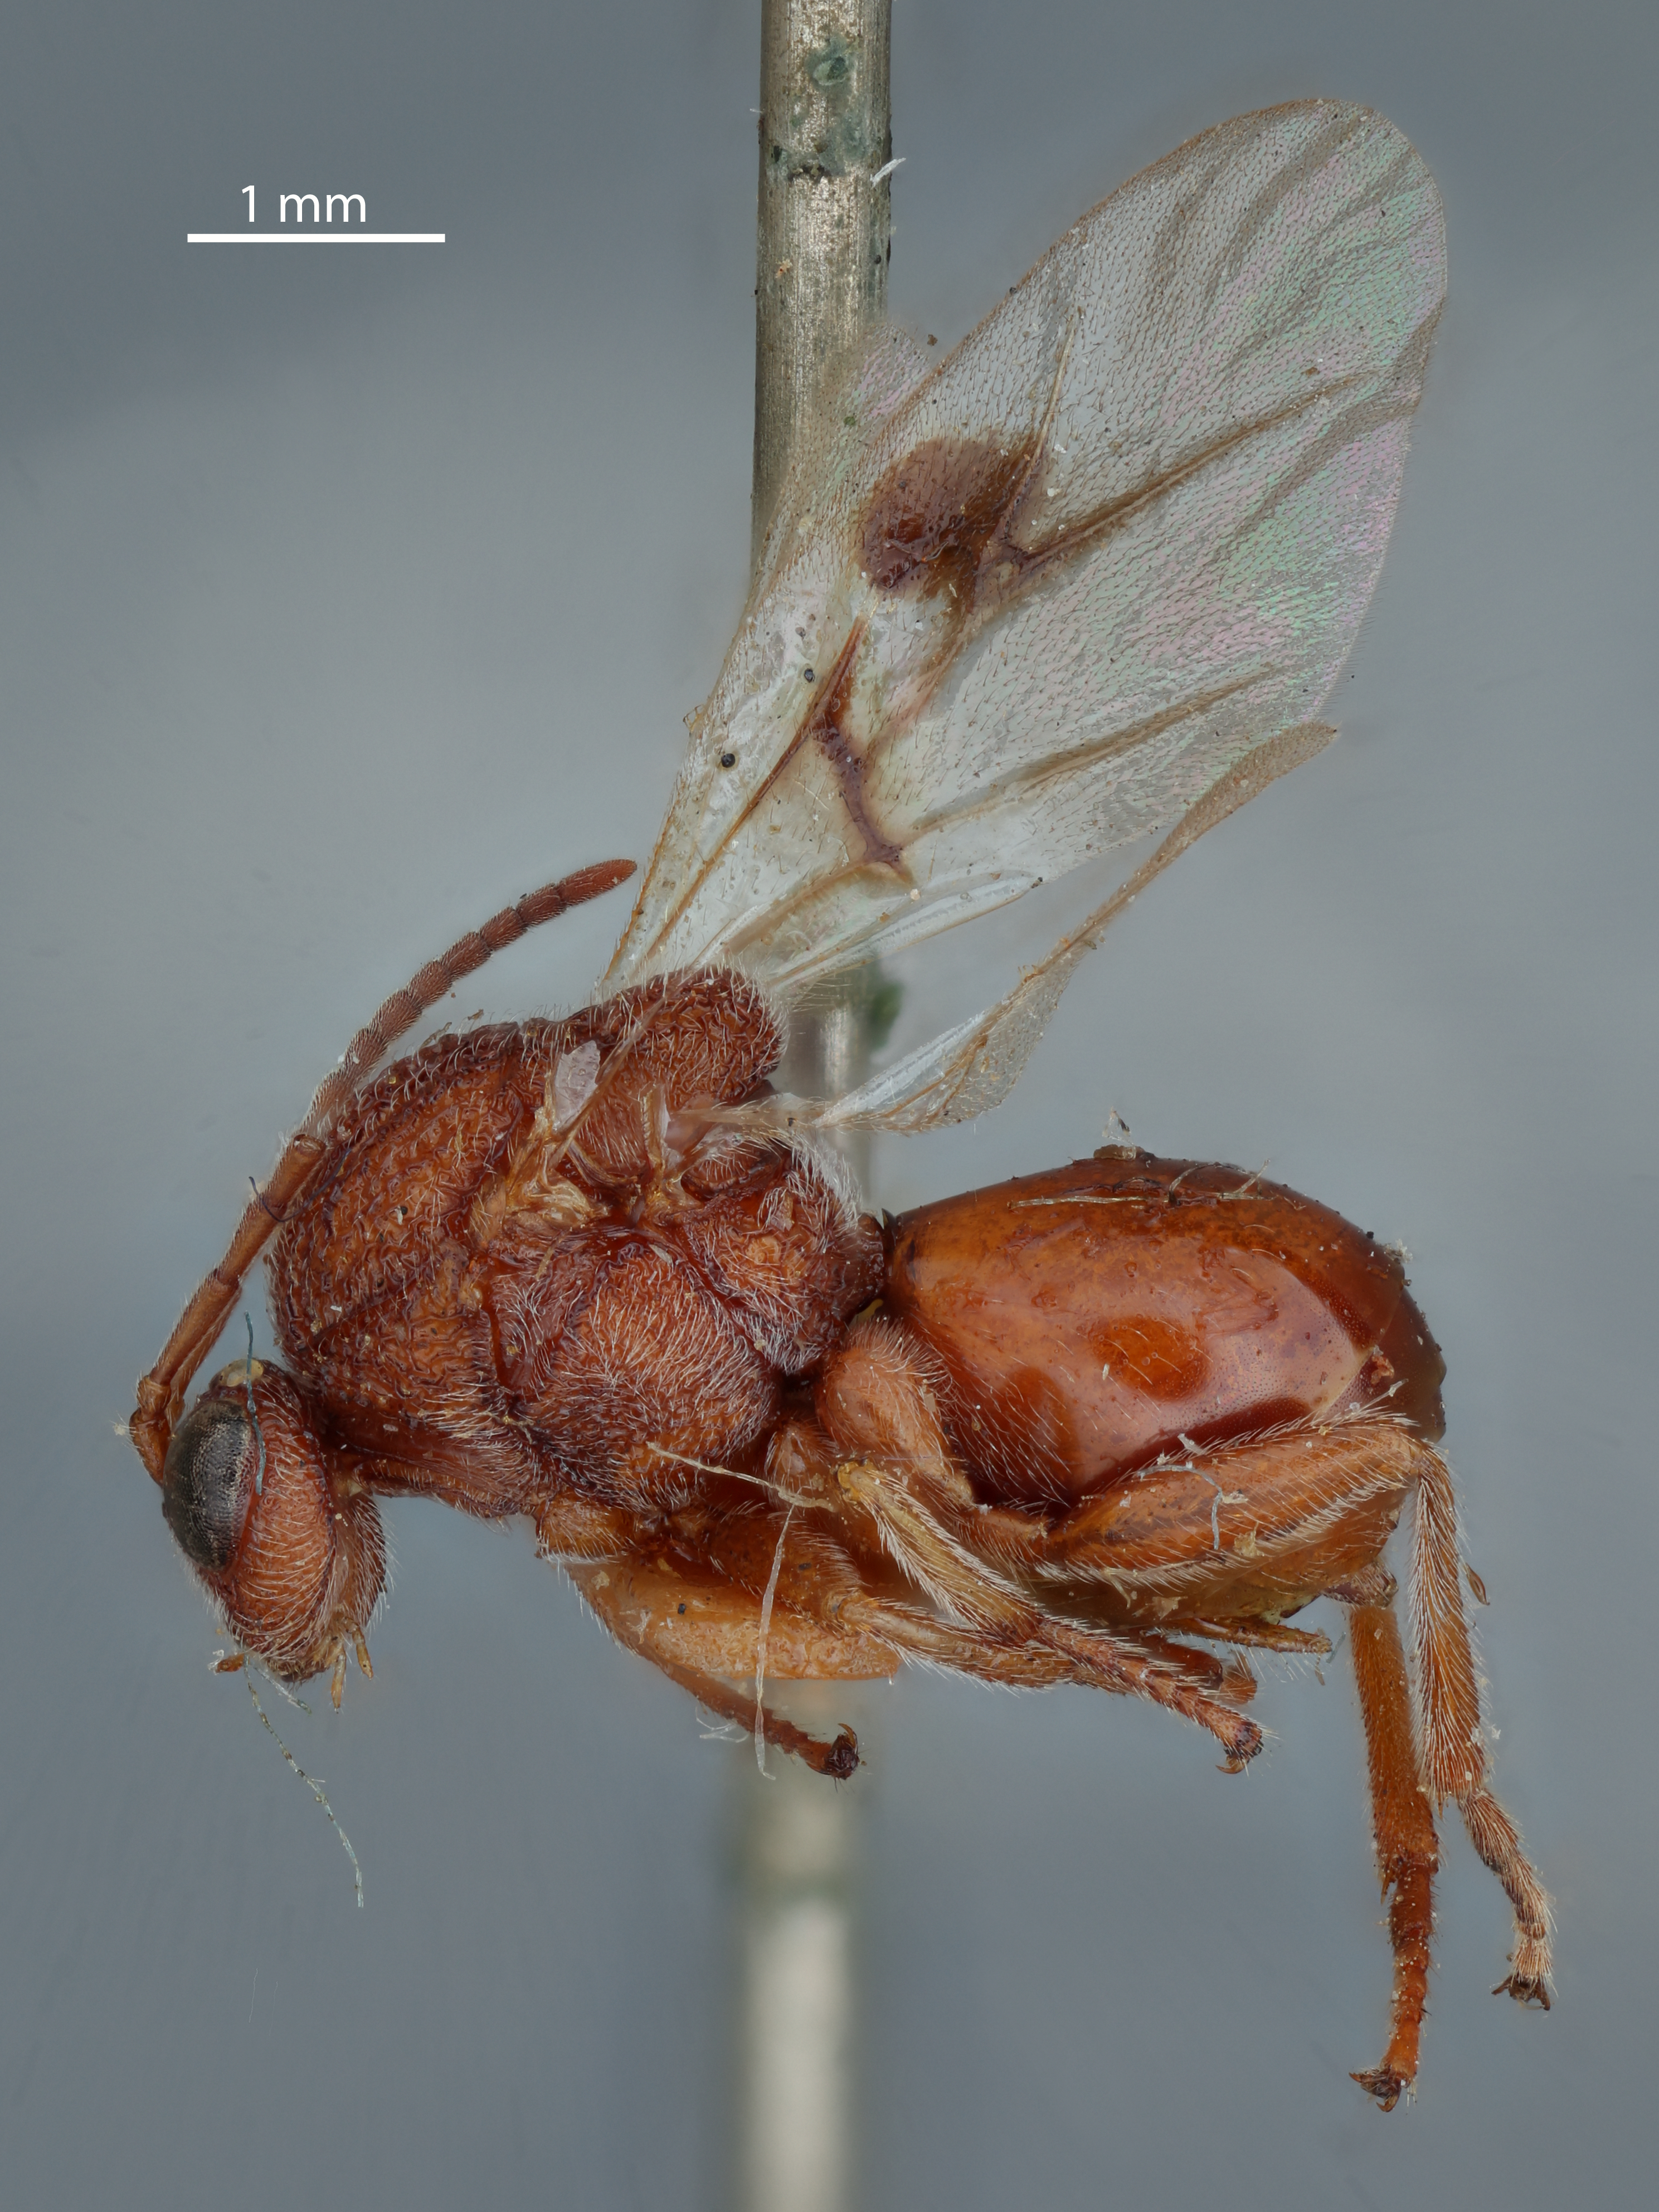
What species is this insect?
Cynips quercus
